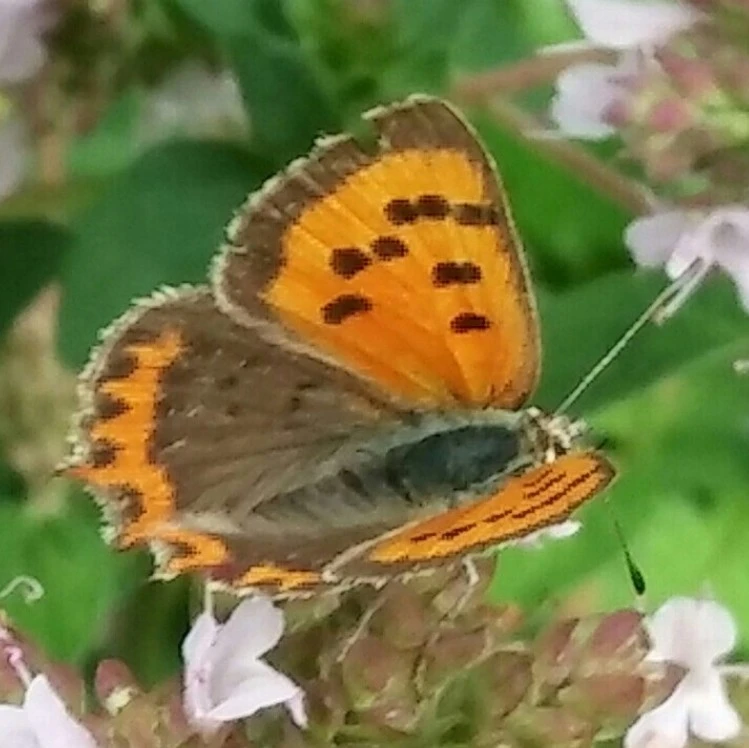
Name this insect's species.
Lycaena phlaeas
